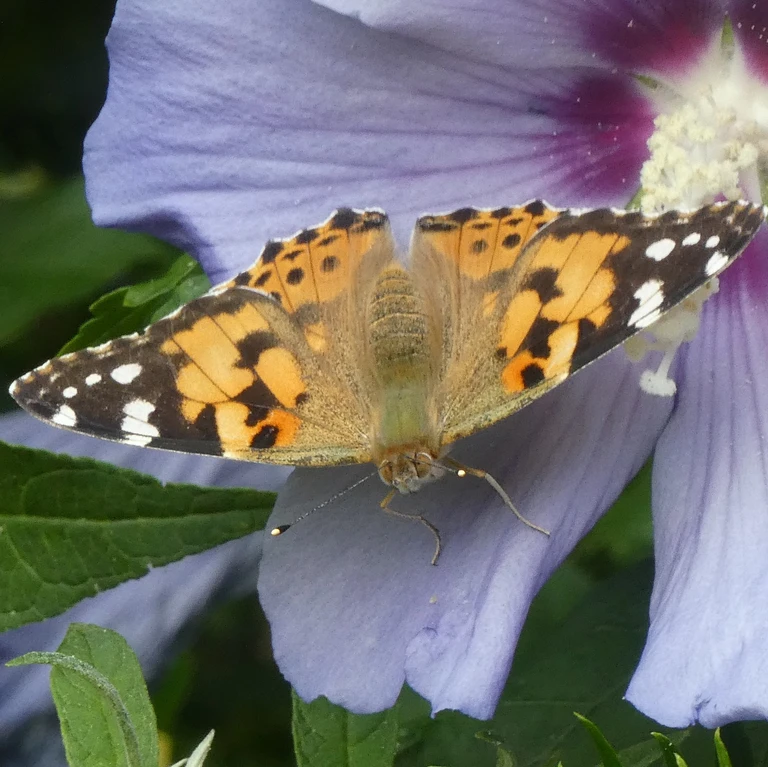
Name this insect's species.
Vanessa cardui
